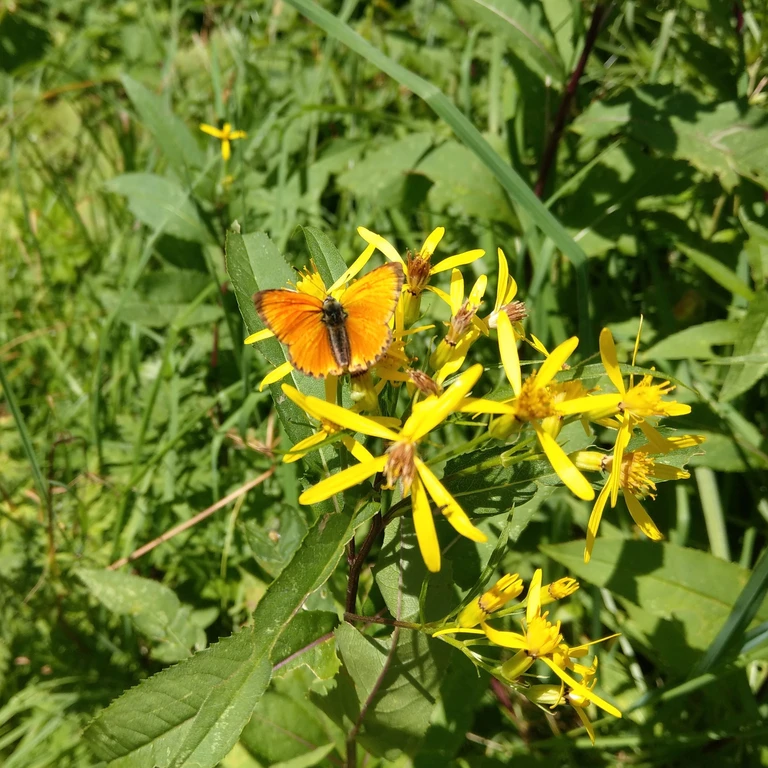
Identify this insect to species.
Lycaena virgaureae
